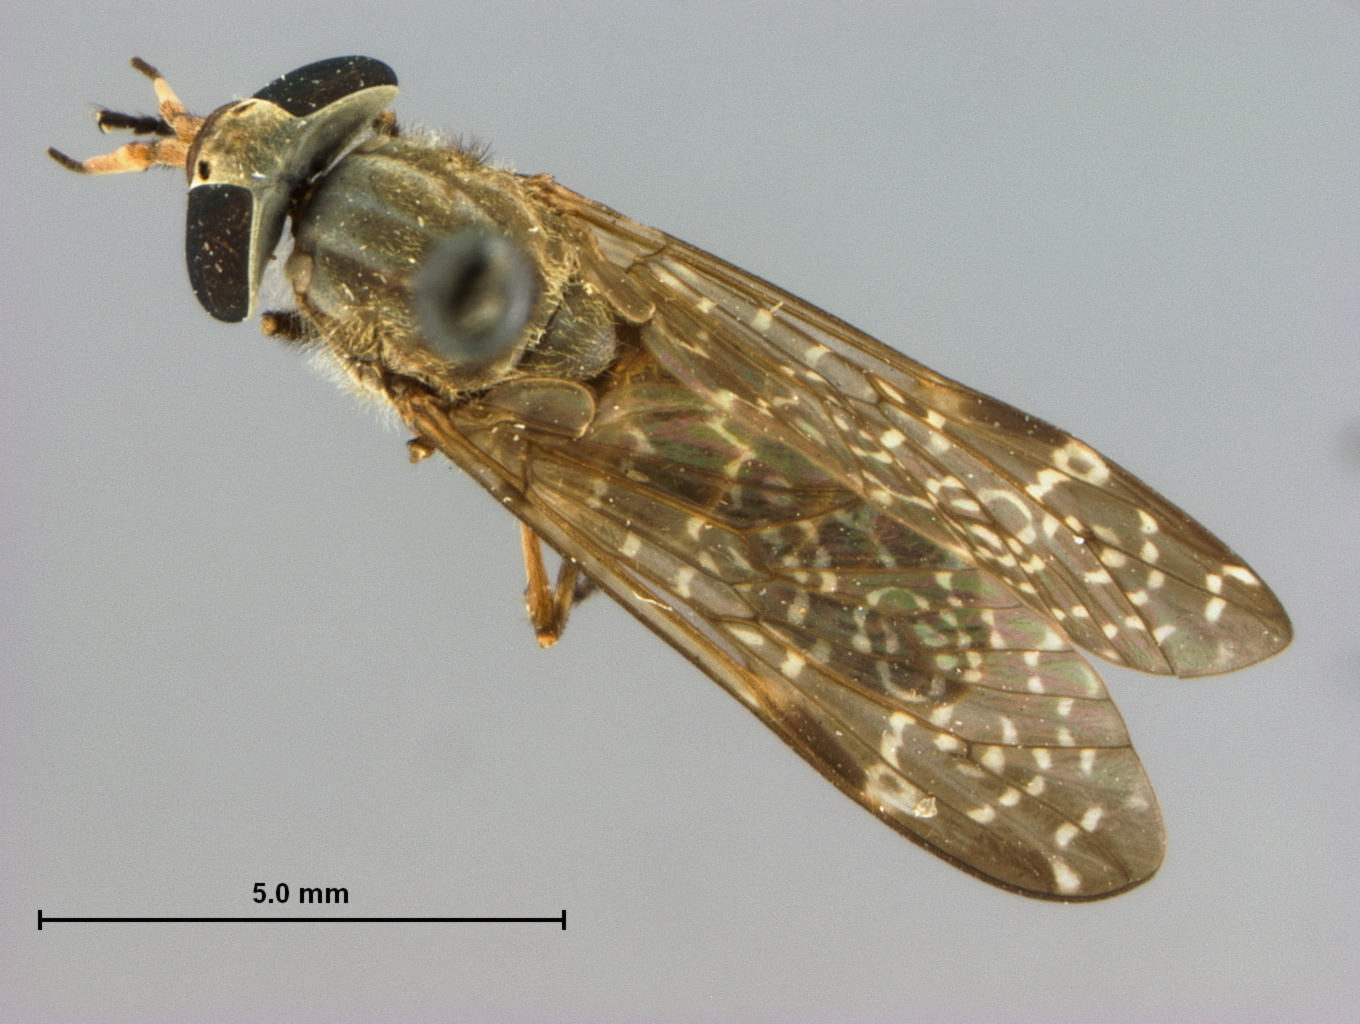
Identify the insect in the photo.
Haematopota hardyi
